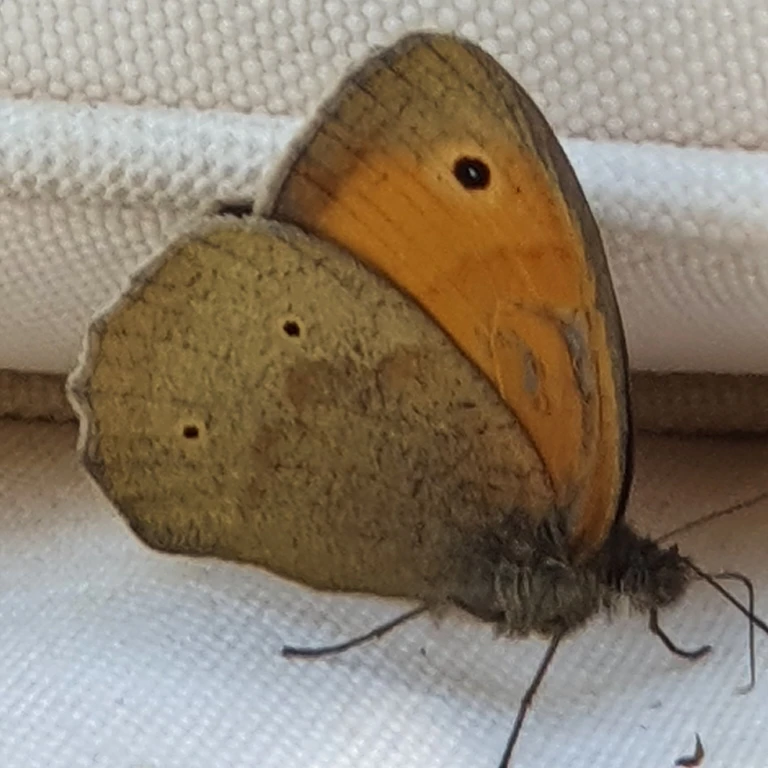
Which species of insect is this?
Maniola jurtina
